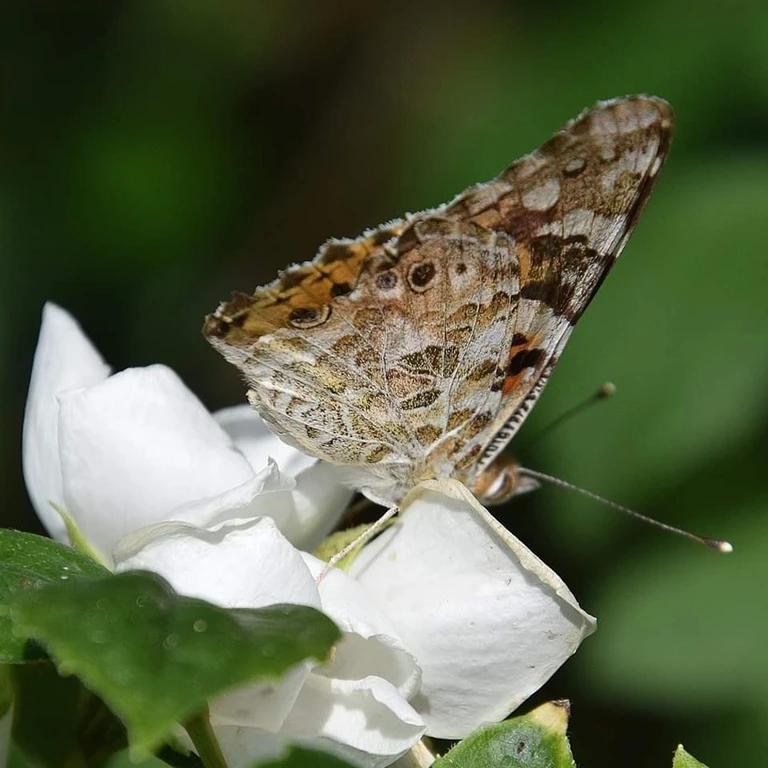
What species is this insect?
Vanessa cardui
